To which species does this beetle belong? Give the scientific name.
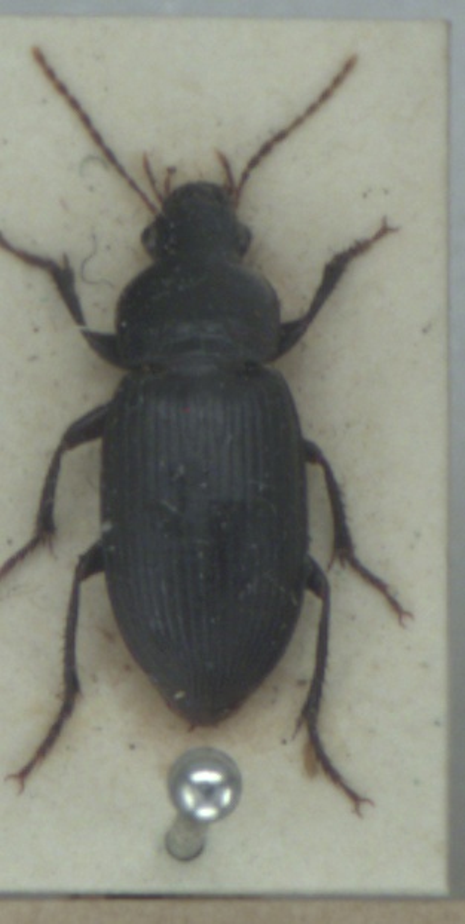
Harpalus tenebrosus
